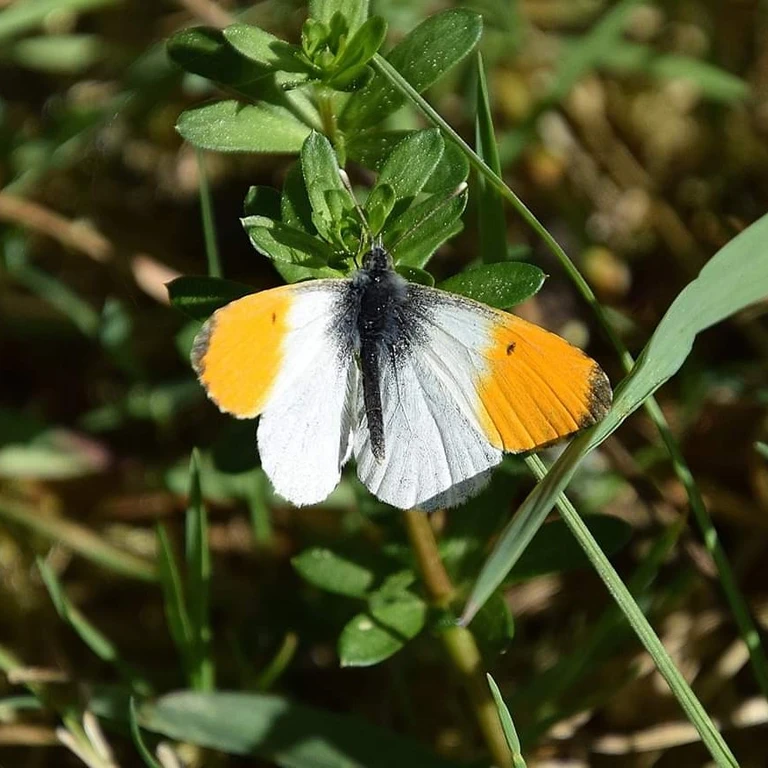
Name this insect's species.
Anthocharis cardamines
